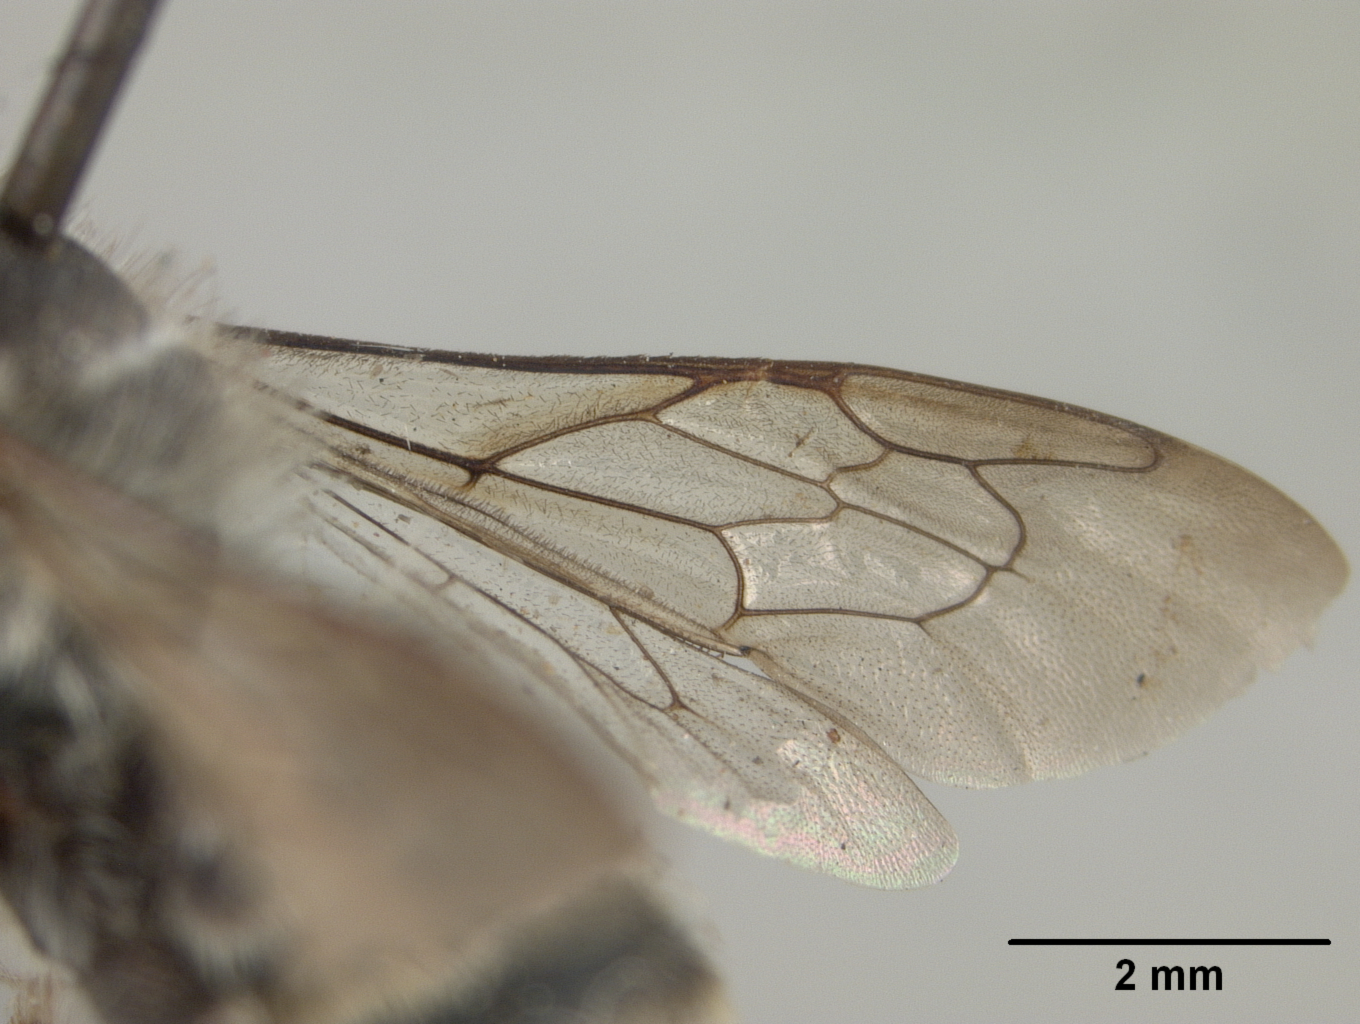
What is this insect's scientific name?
Megachile alopecura
